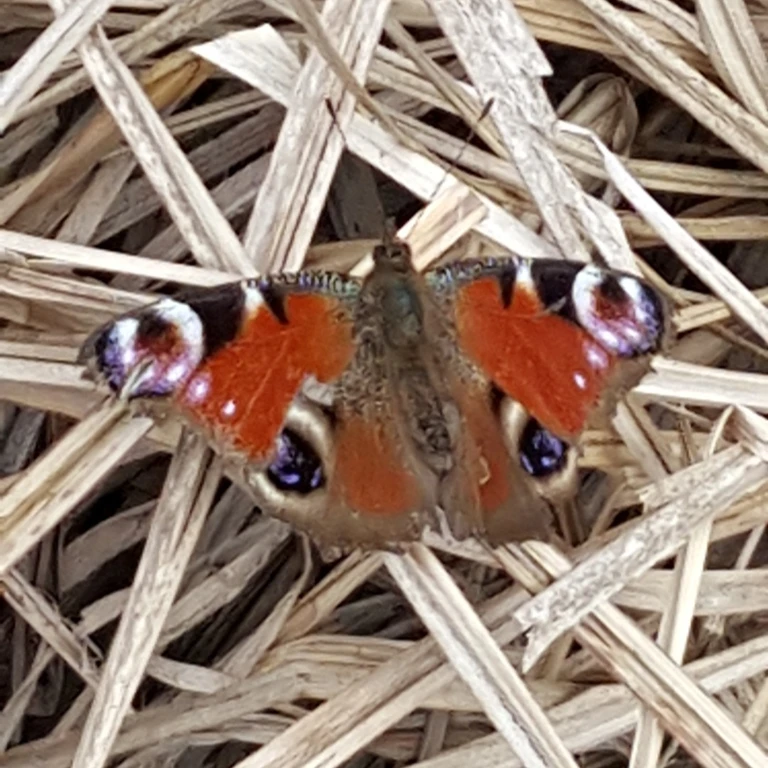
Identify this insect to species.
Aglais io
